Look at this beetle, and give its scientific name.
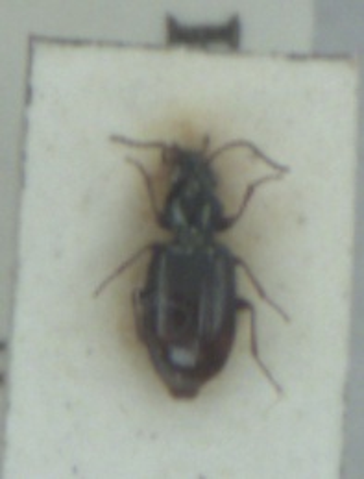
Bembidion normannum
